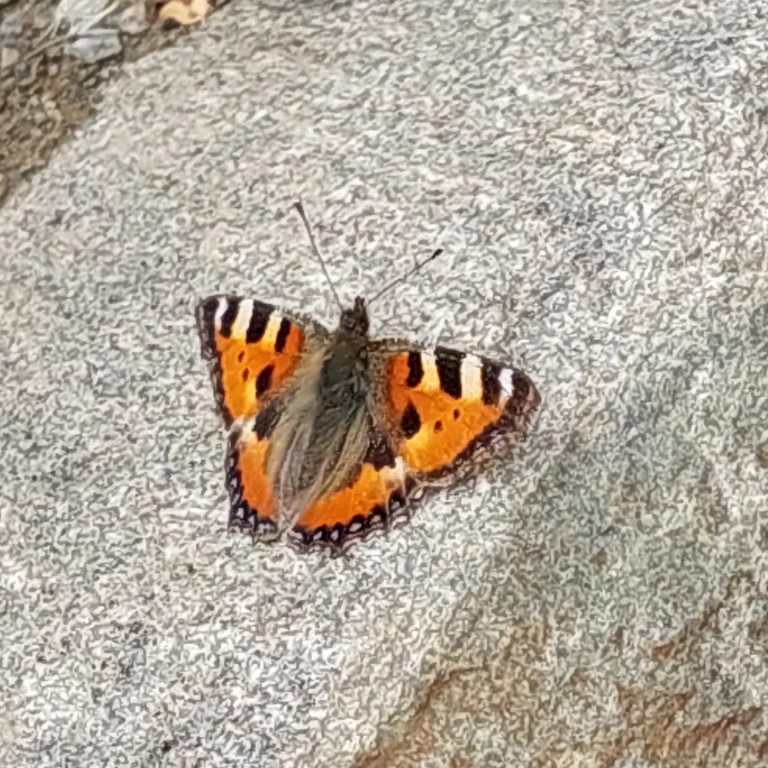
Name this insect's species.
Aglais urticae
